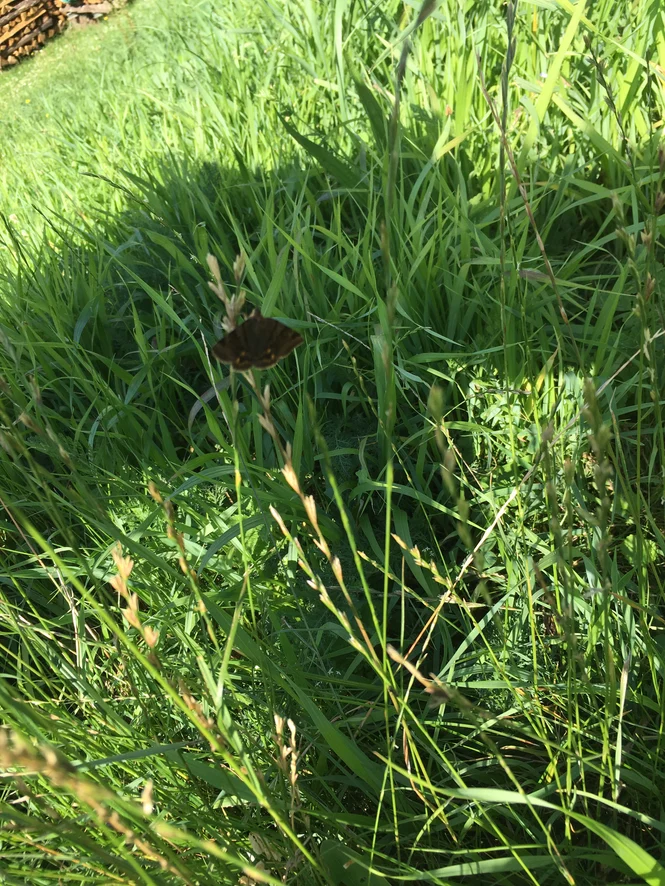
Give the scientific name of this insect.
Euclidia glyphica
